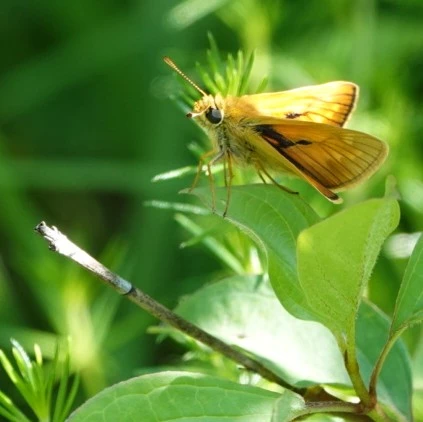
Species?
Ochlodes sylvanus (also Ochlodes venata)
